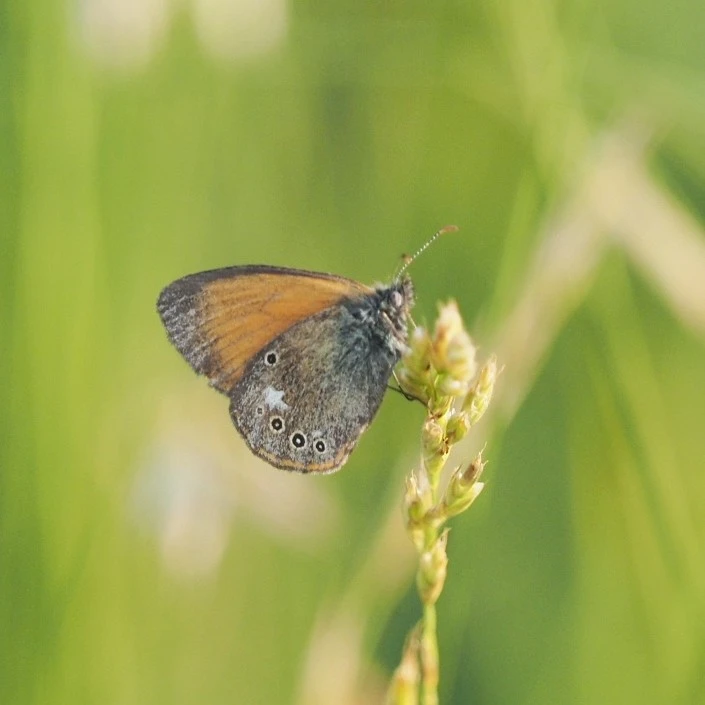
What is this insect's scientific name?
Coenonympha glycerion (also Coenonympha iphis)
